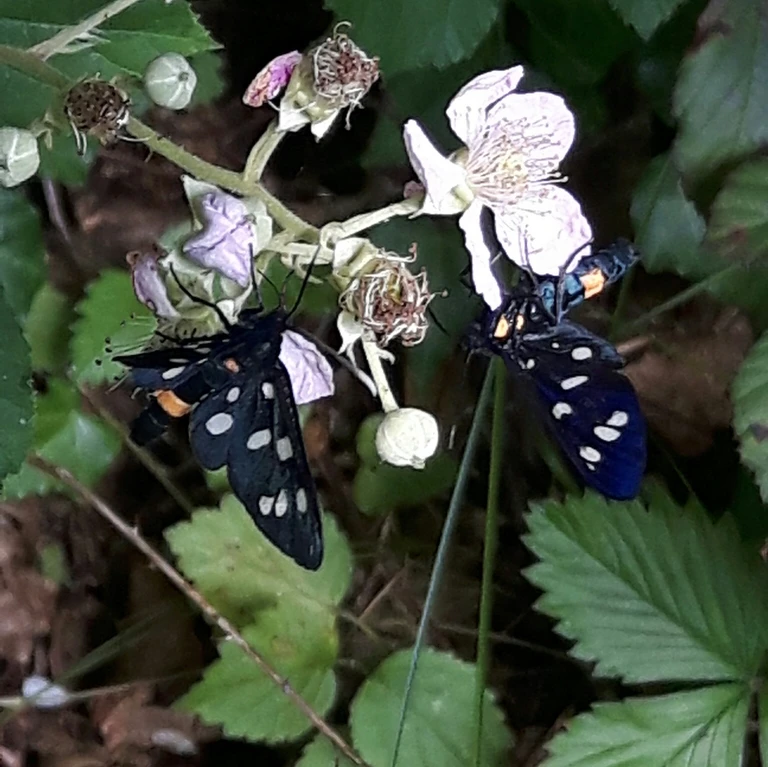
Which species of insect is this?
Amata phegea
